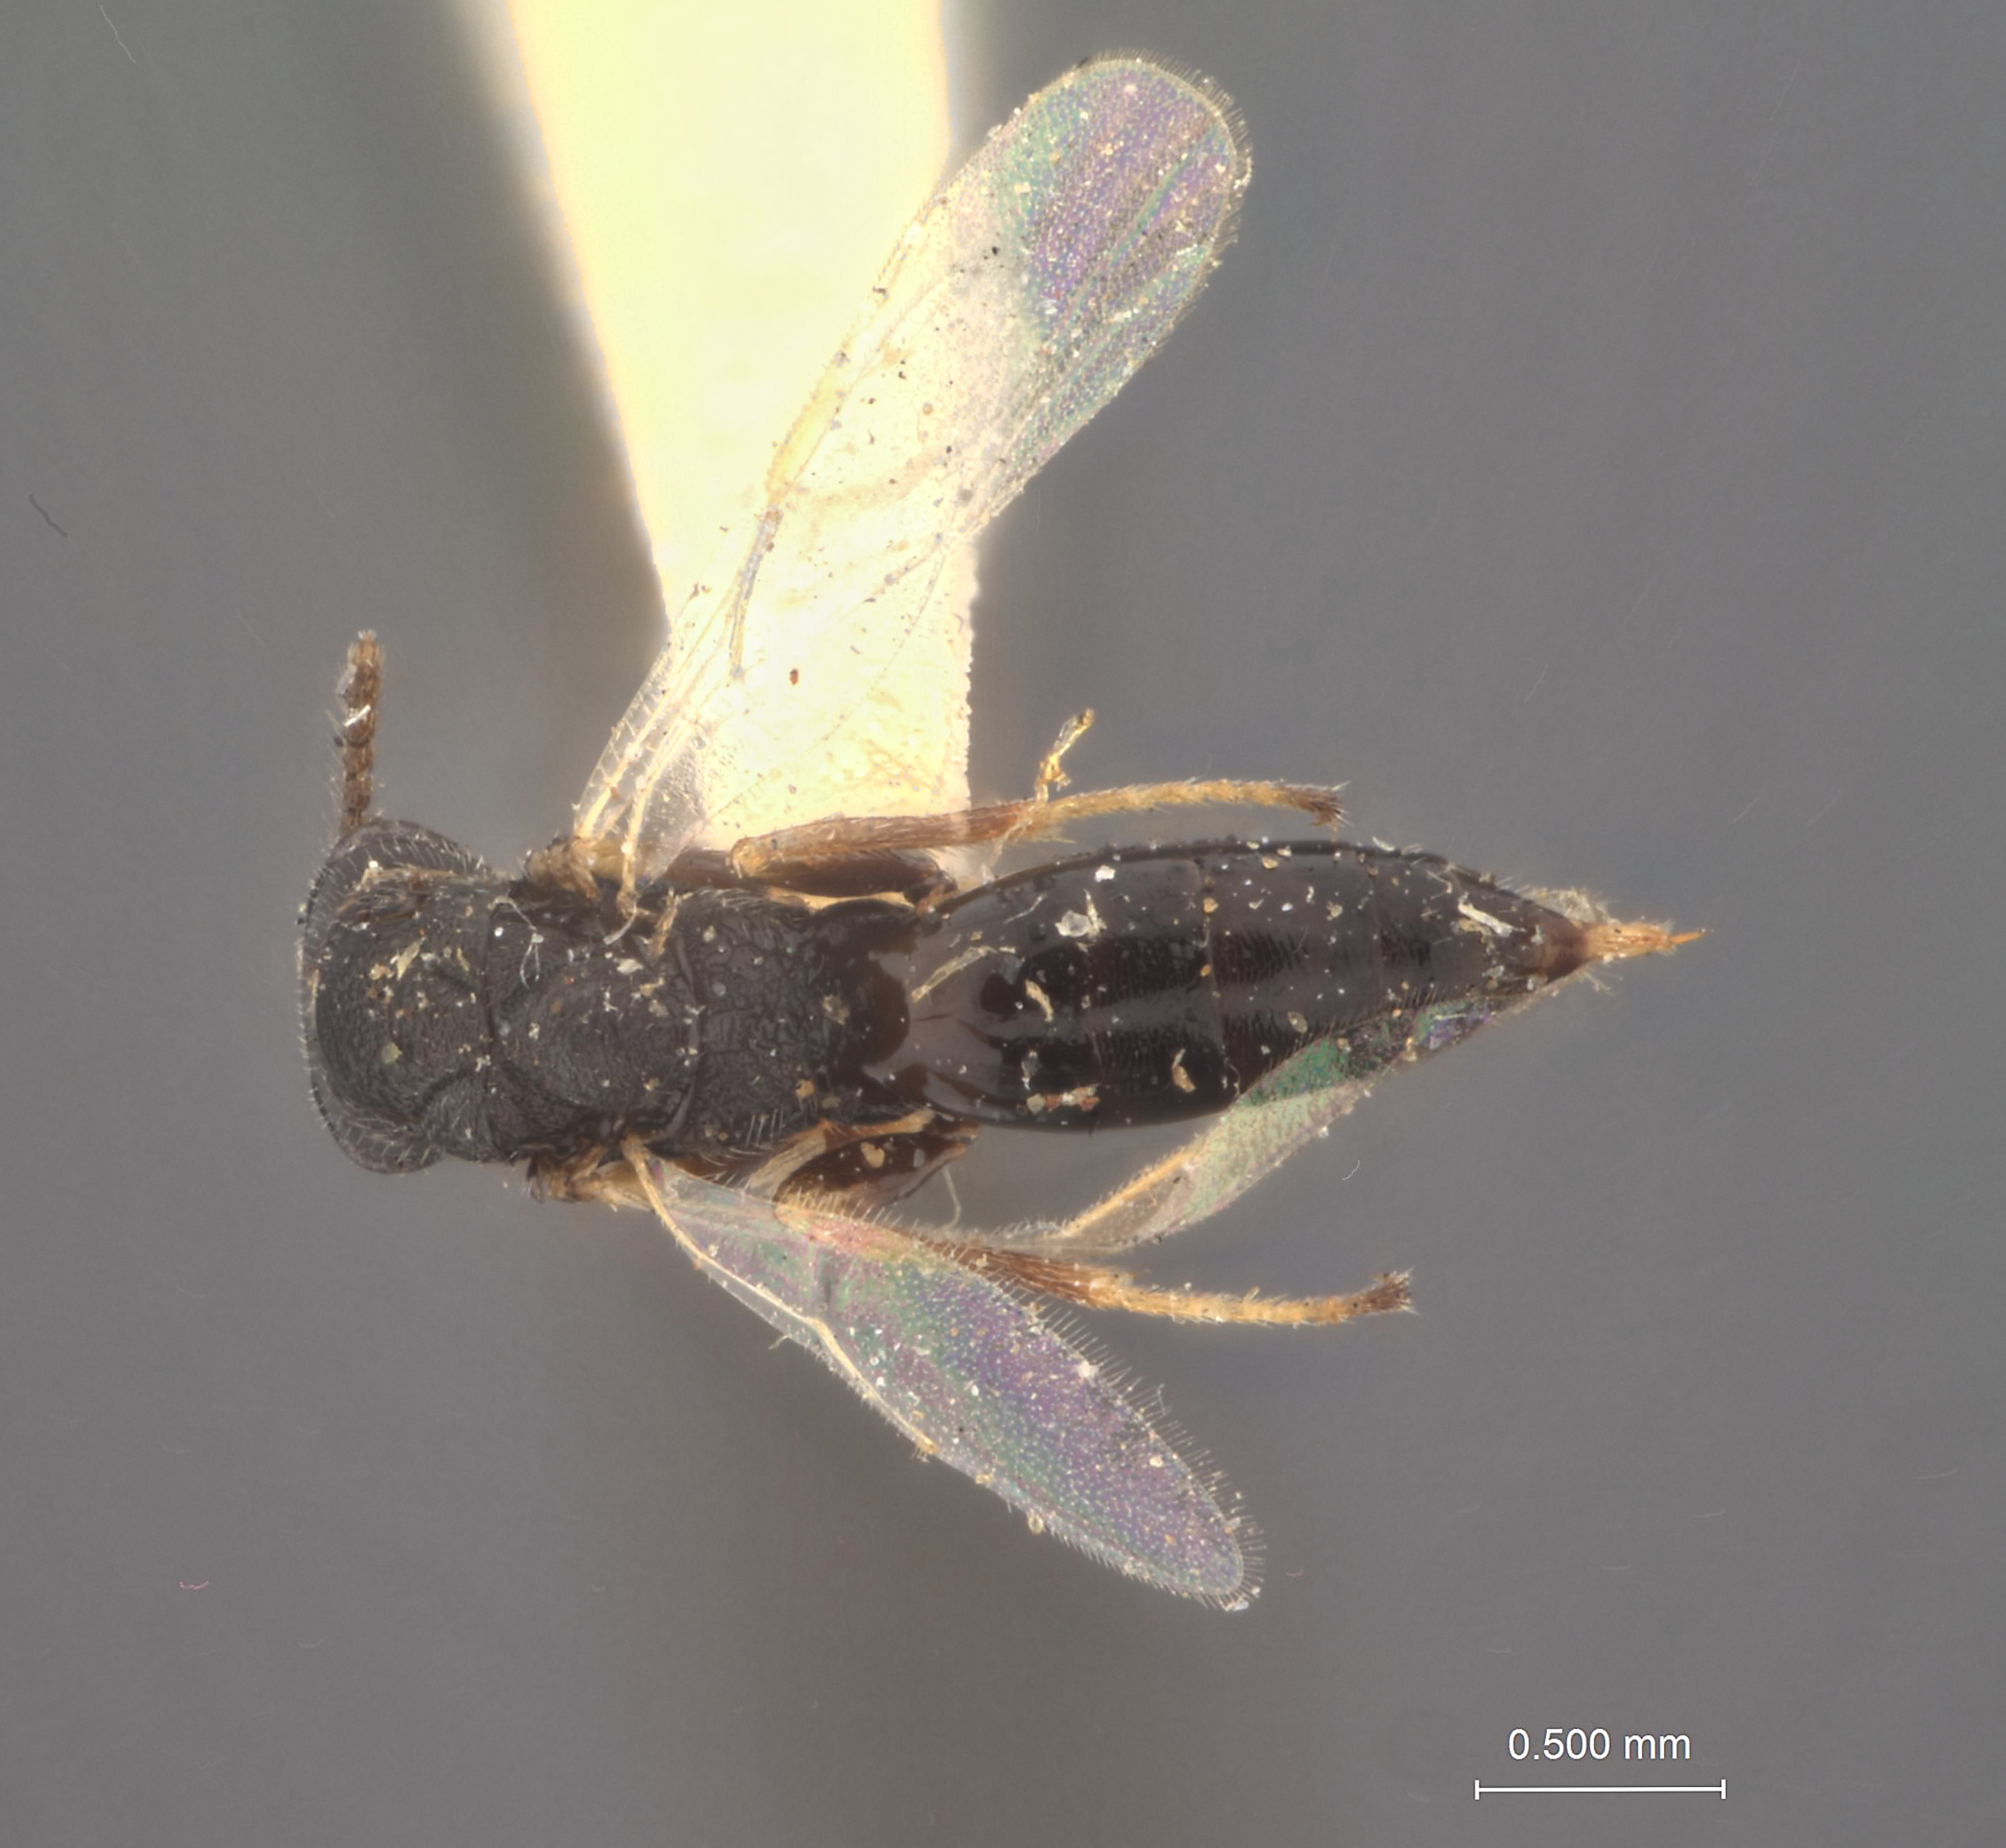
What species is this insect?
Harmolita gillettei
